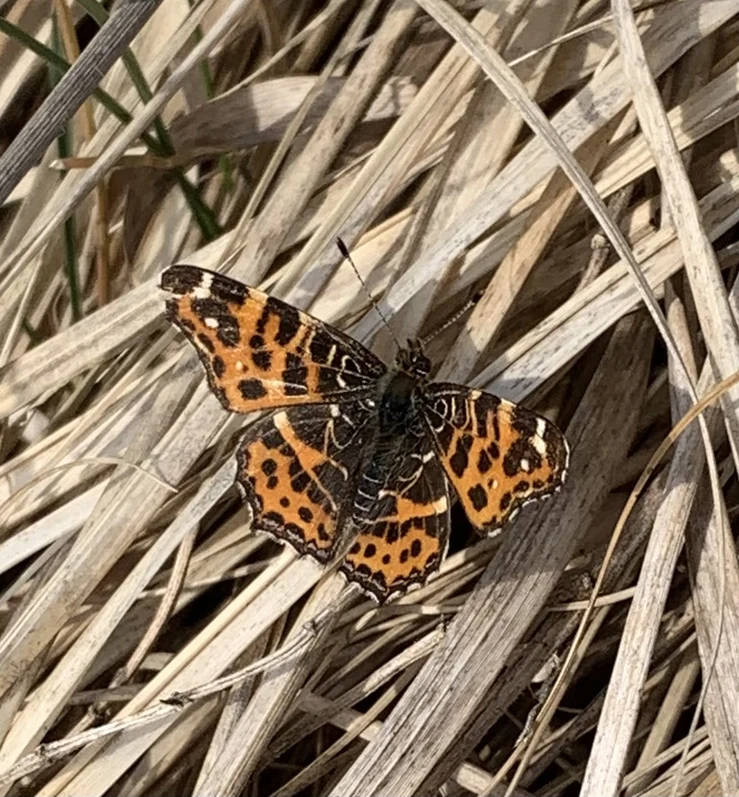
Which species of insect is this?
Araschnia levana
